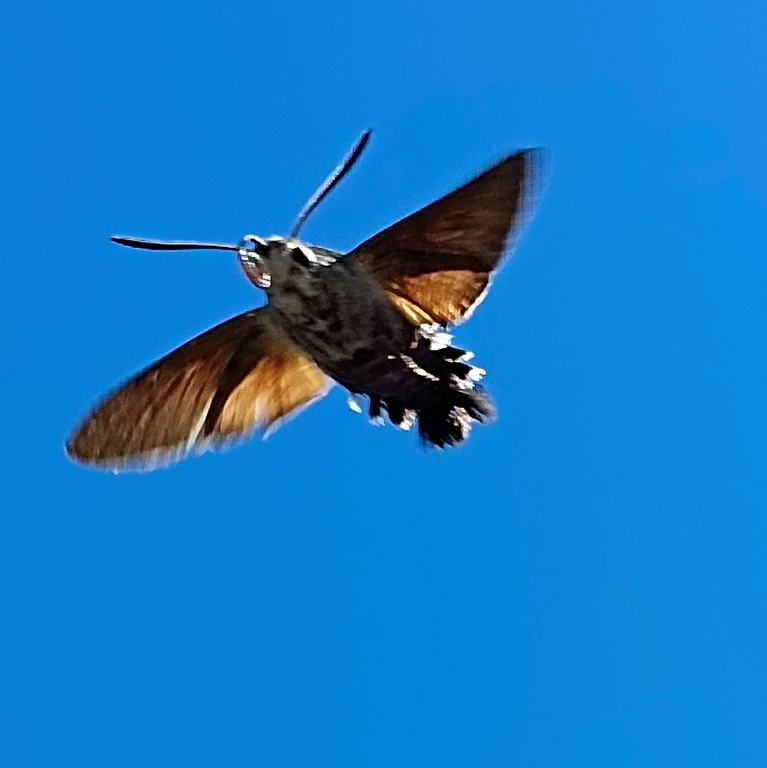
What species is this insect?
Macroglossum stellatarum
